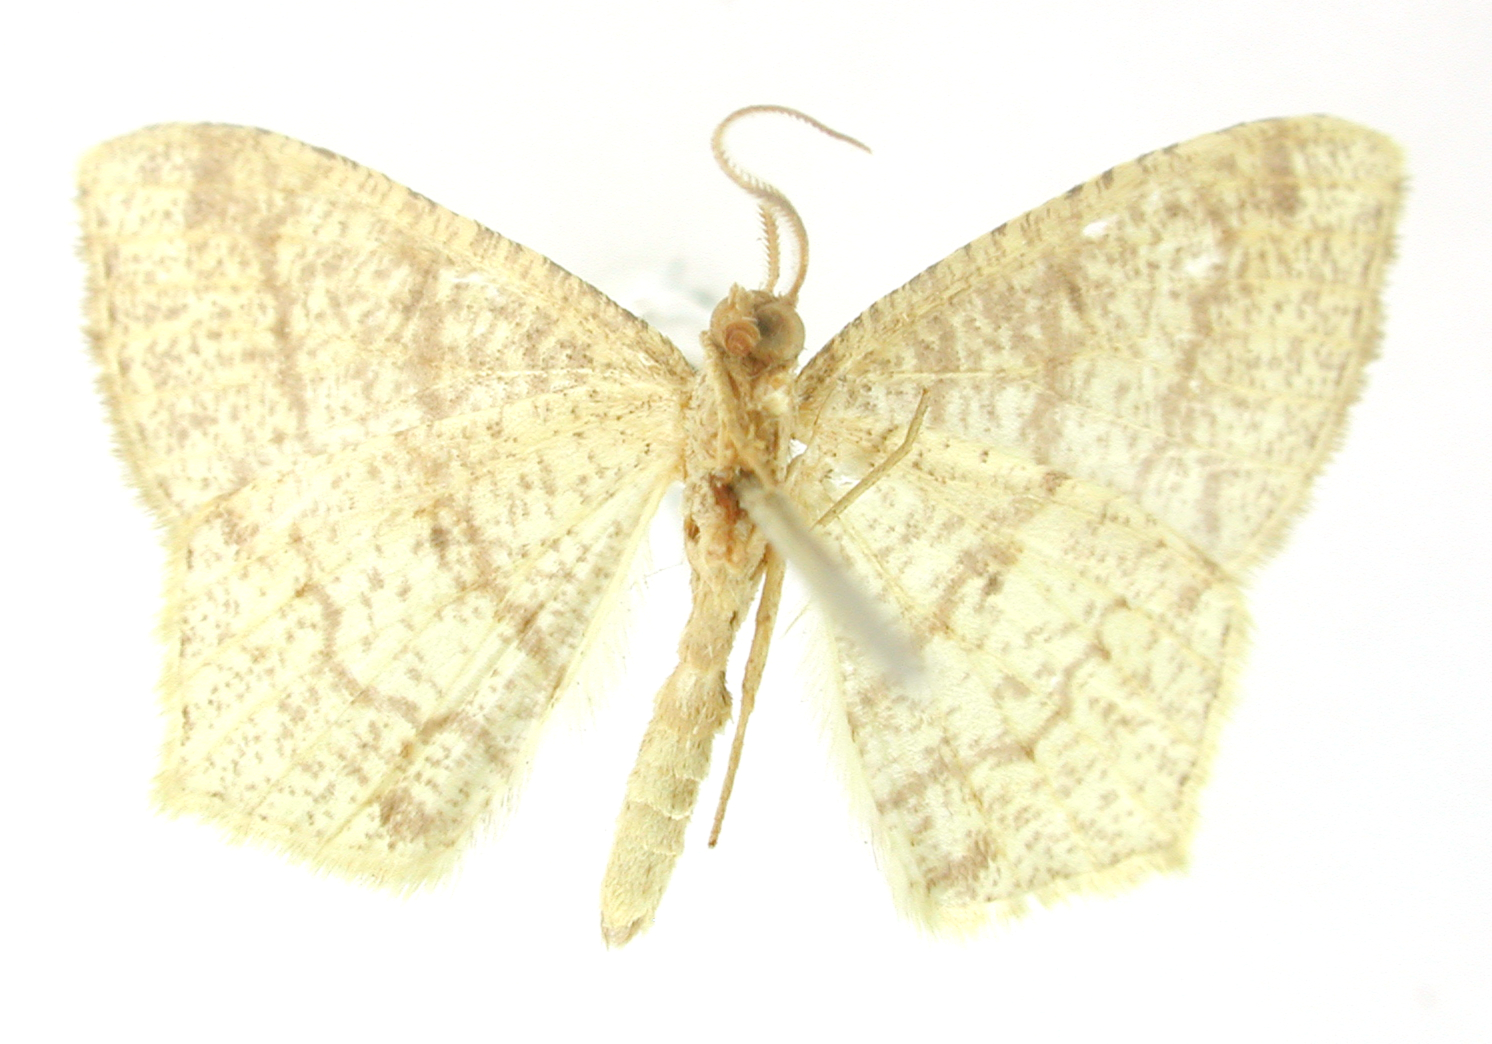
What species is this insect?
Semiothisa atomaria
